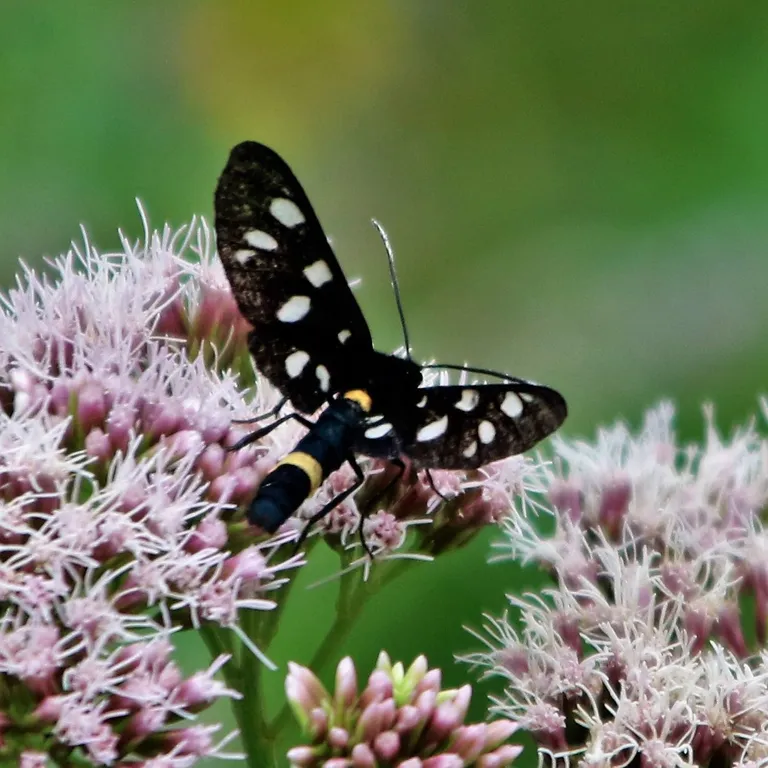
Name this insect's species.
Amata phegea
